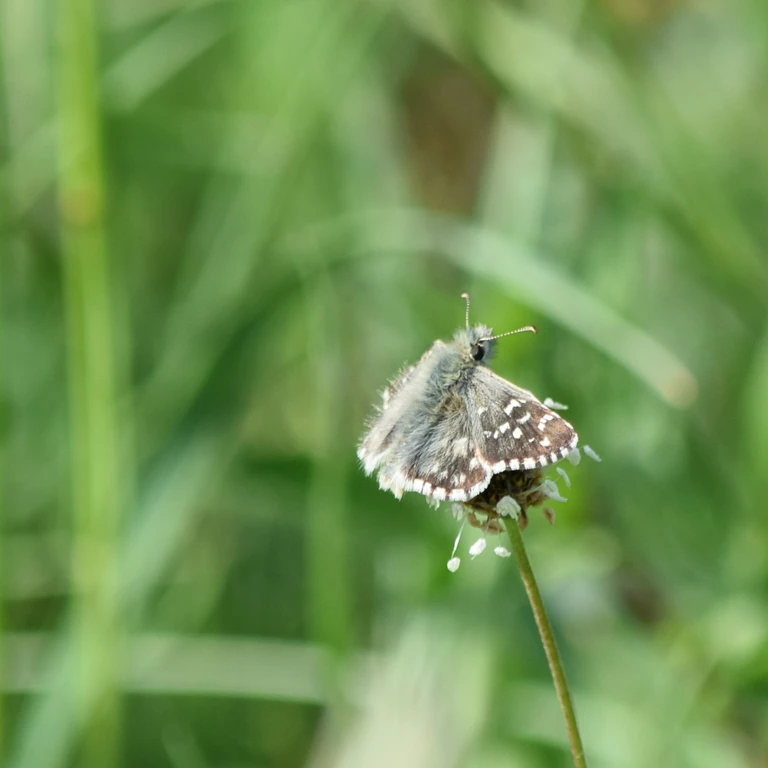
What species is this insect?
Pyrgus armoricanus
